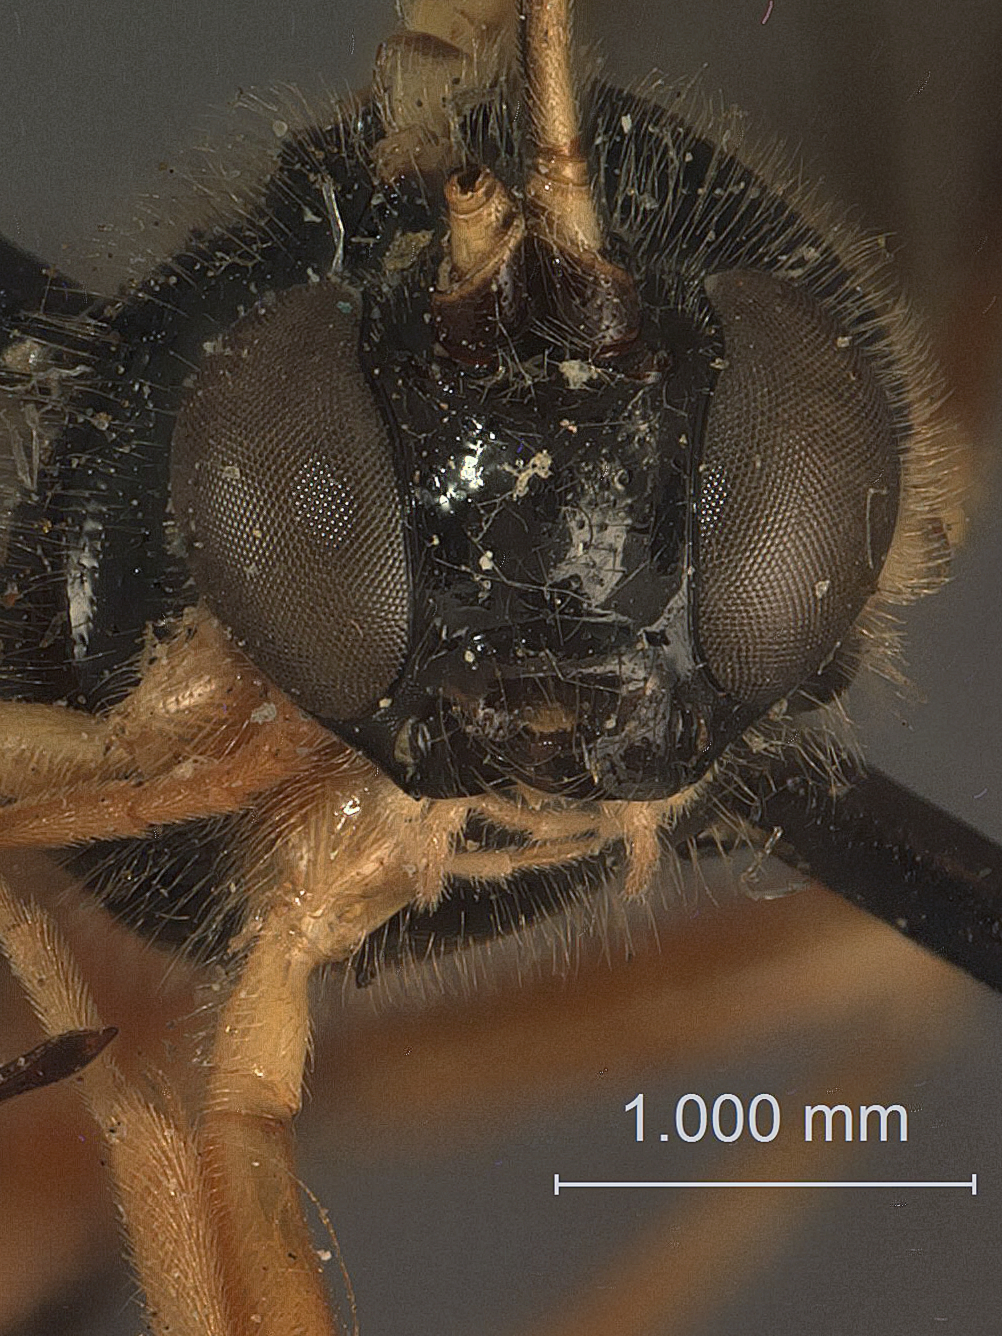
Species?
Epiurus hakonensis
